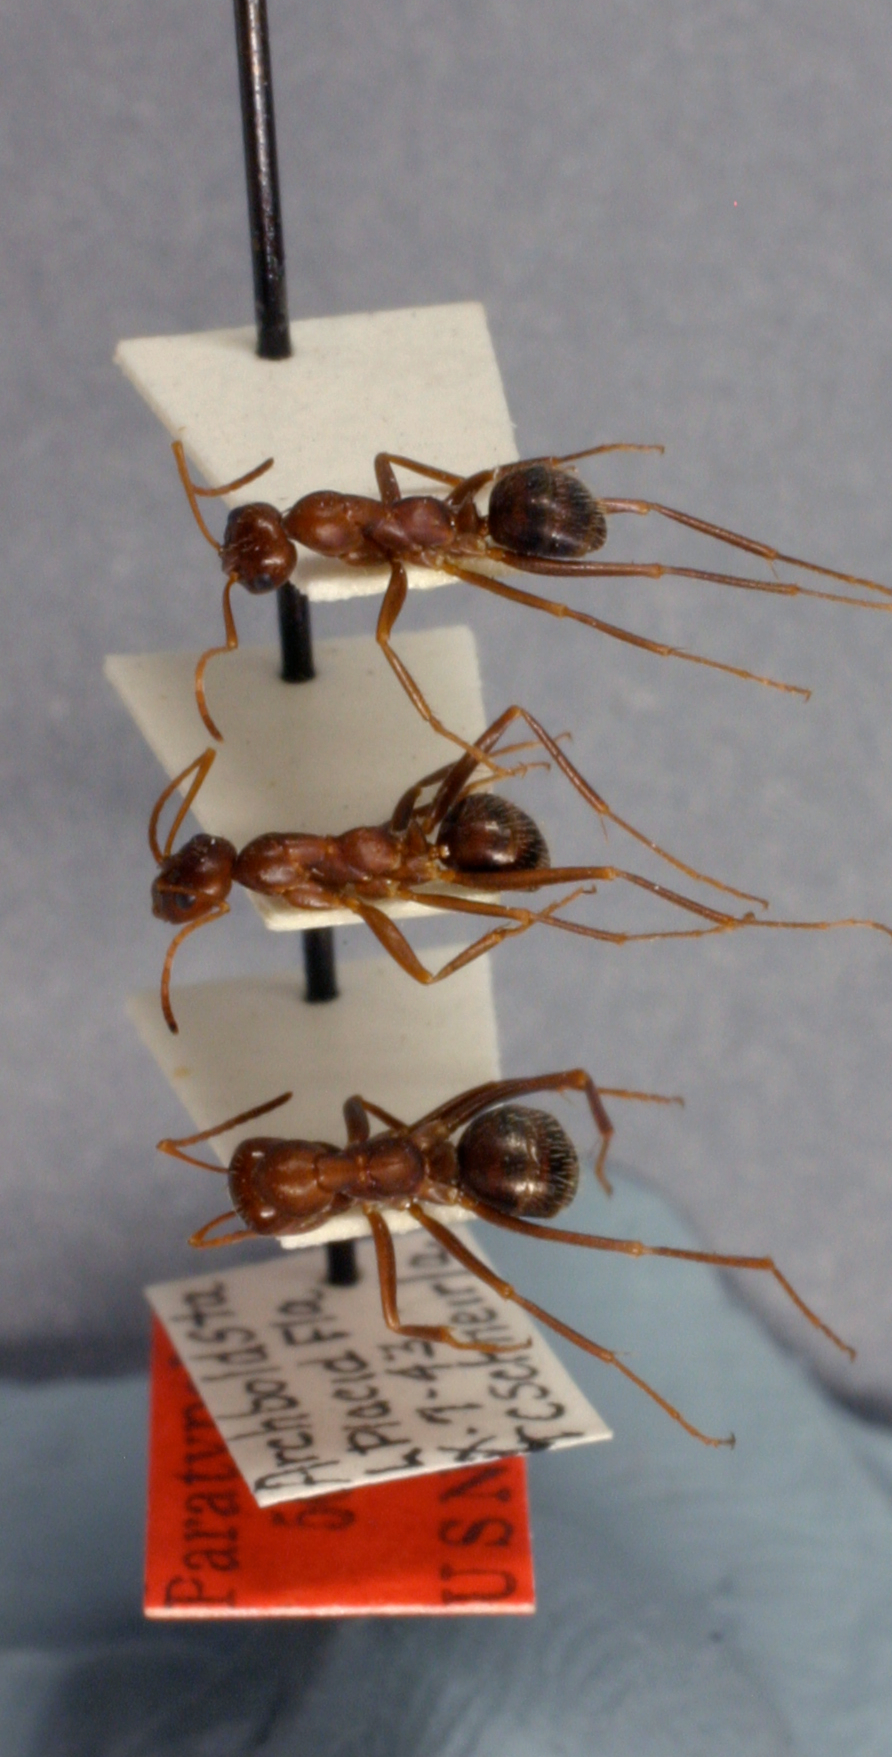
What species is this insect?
Formica pallidefulva
